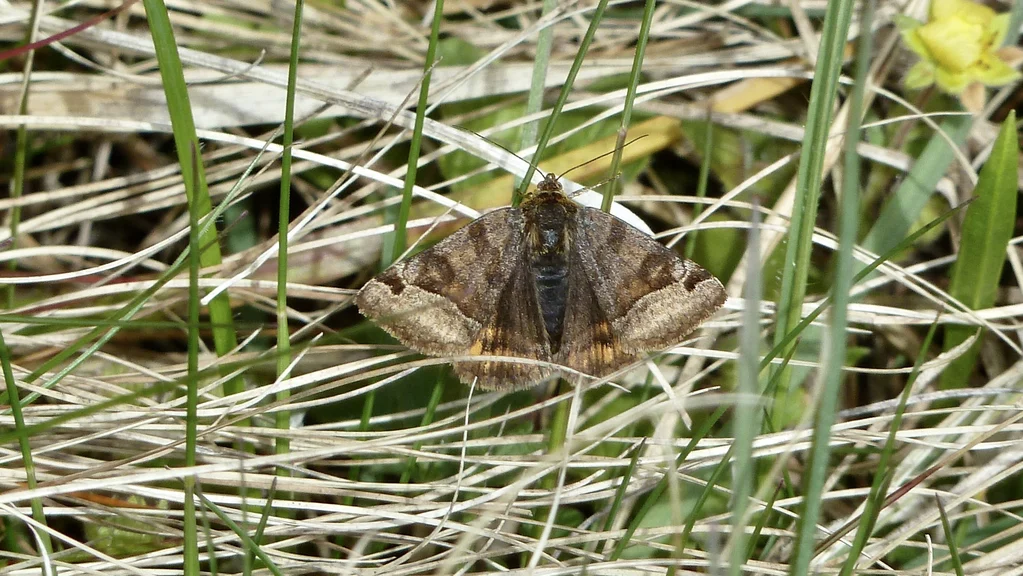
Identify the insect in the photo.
Euclidia glyphica
